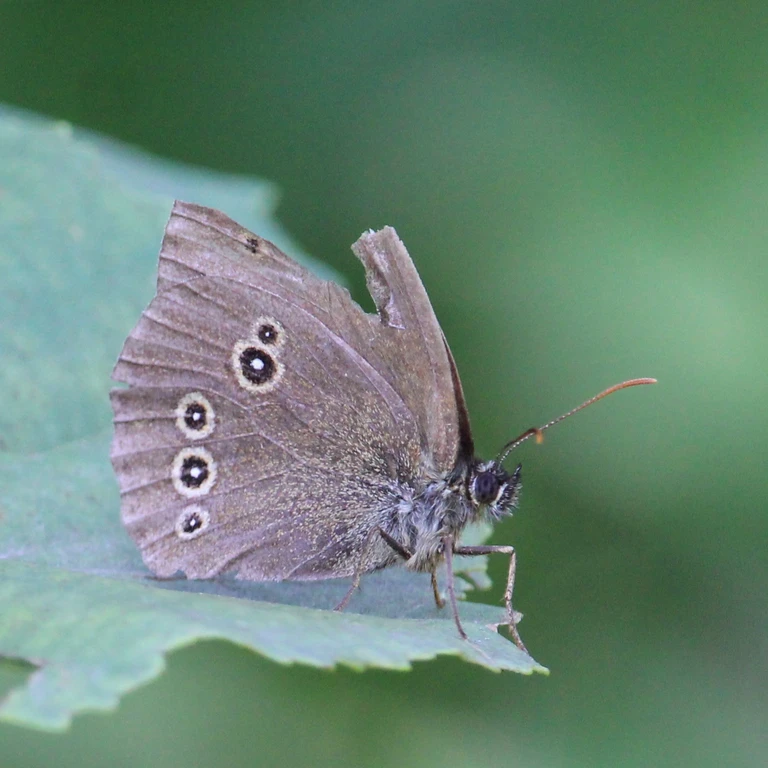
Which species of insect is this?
Aphantopus hyperantus
